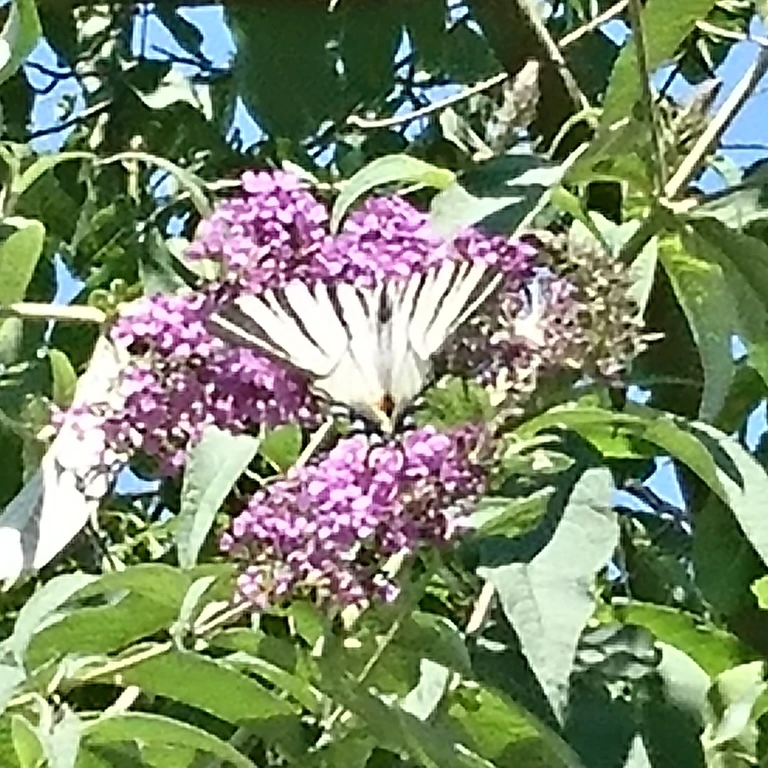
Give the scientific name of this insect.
Iphiclides podalirius
